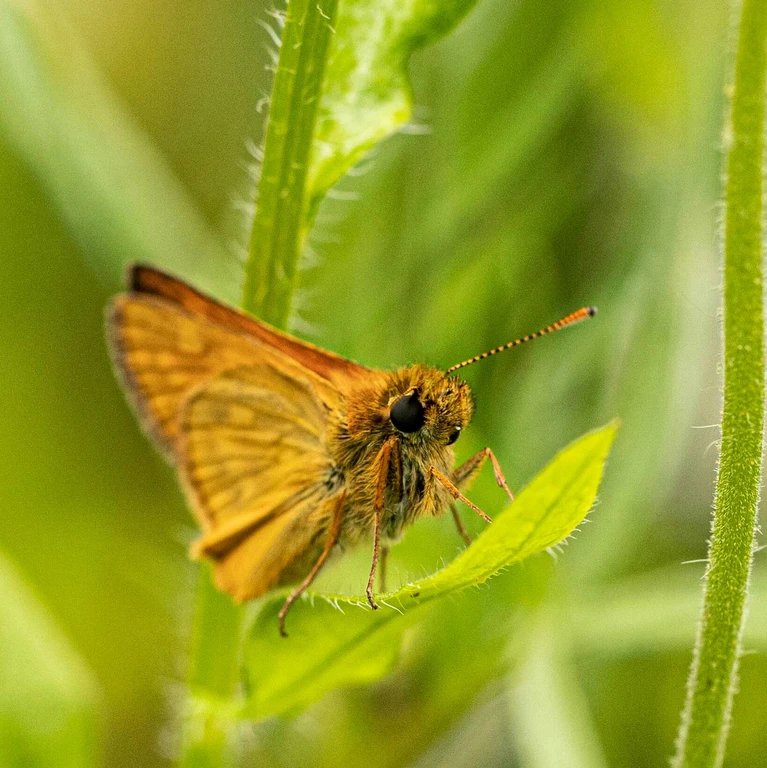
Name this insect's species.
Ochlodes sylvanus (also Ochlodes venata)
